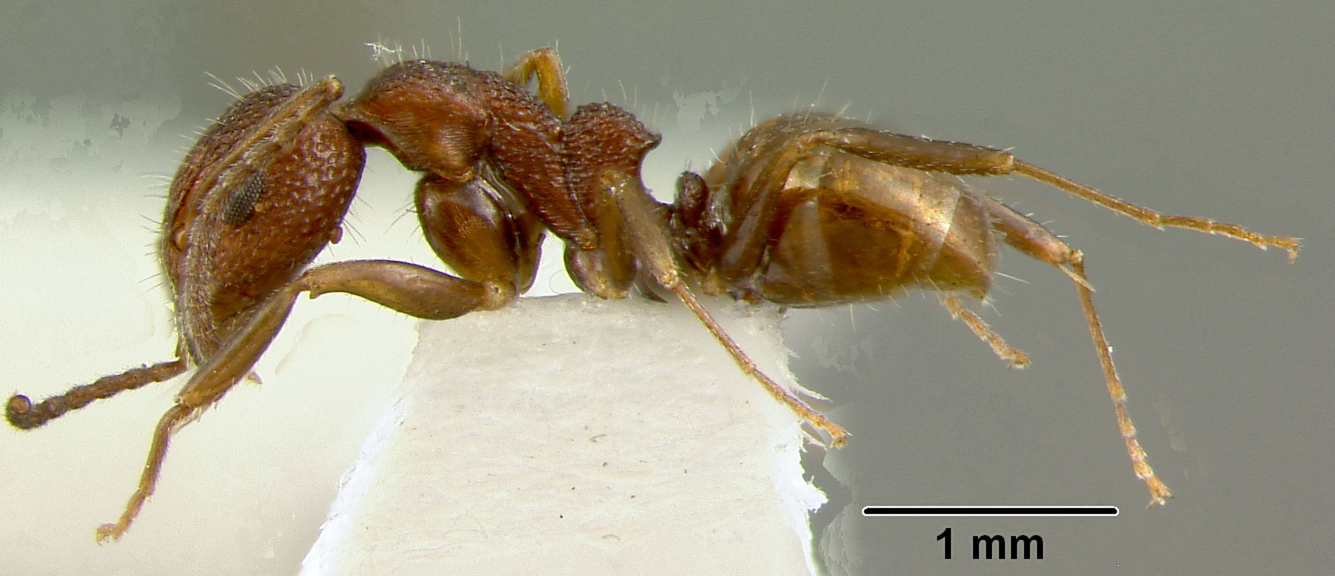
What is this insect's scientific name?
Dolichoderus armstrongi
